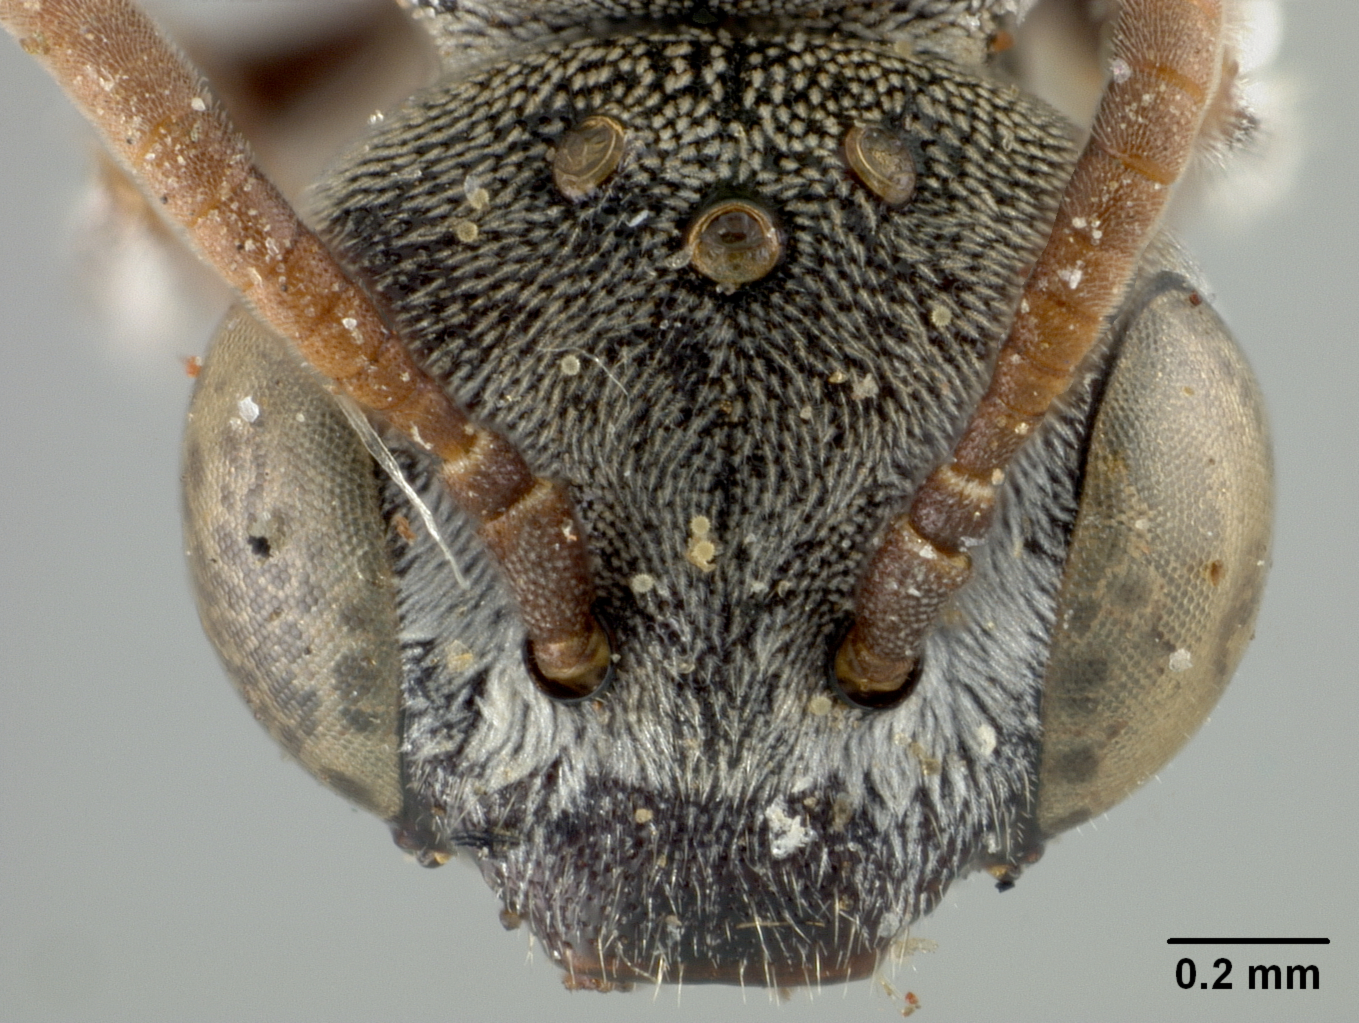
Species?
Neolarra congregata
